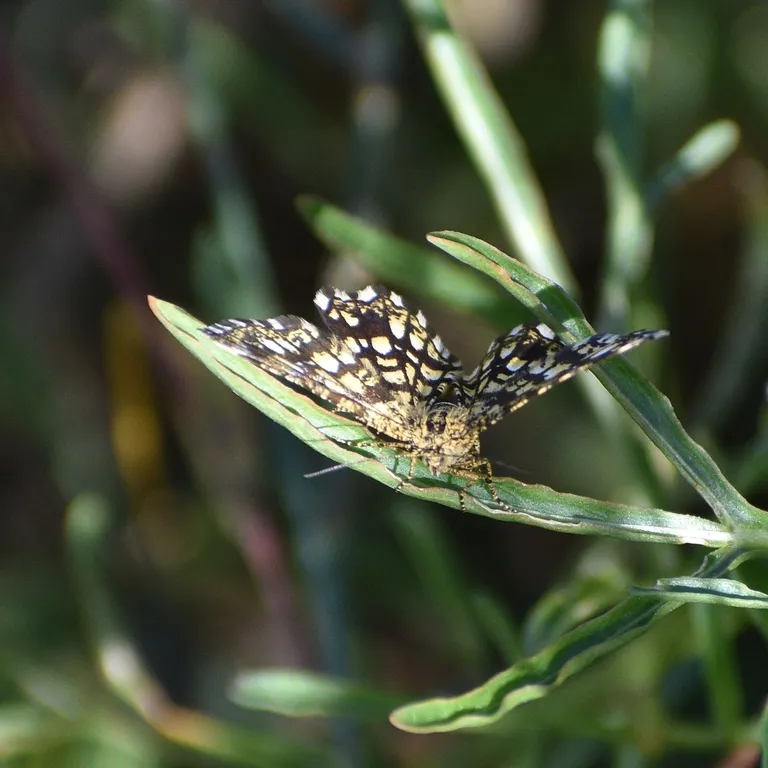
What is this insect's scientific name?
Chiasmia clathrata
